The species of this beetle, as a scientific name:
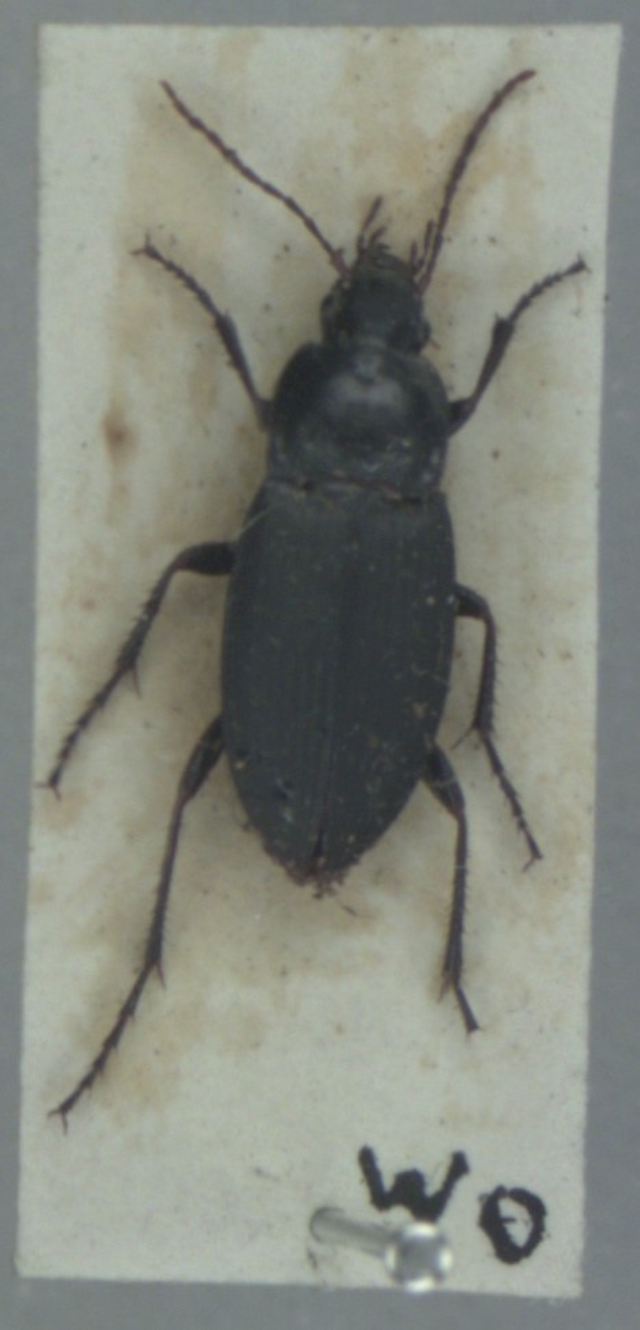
Calathus fuscipes
